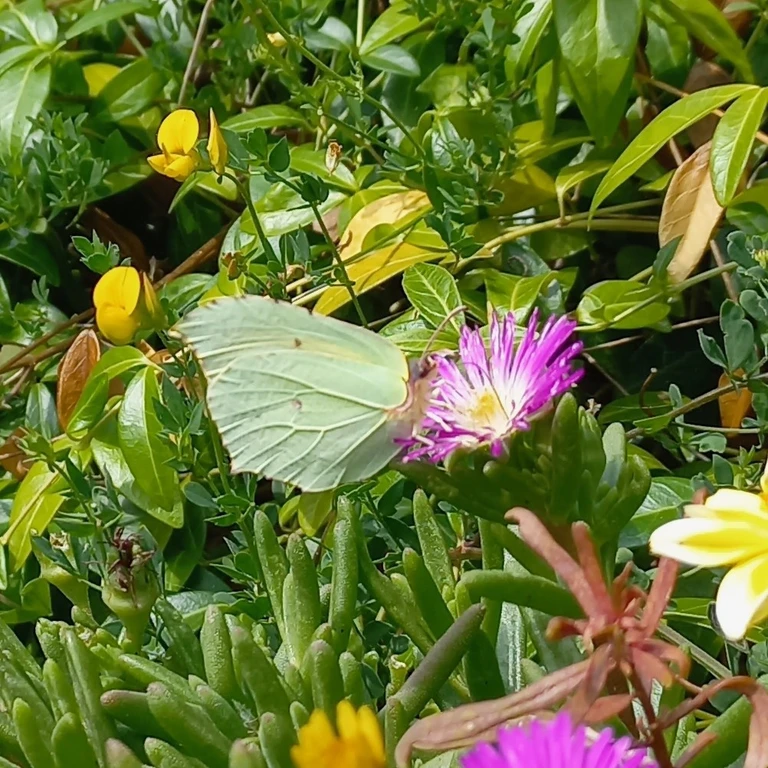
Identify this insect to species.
Gonepteryx rhamni
